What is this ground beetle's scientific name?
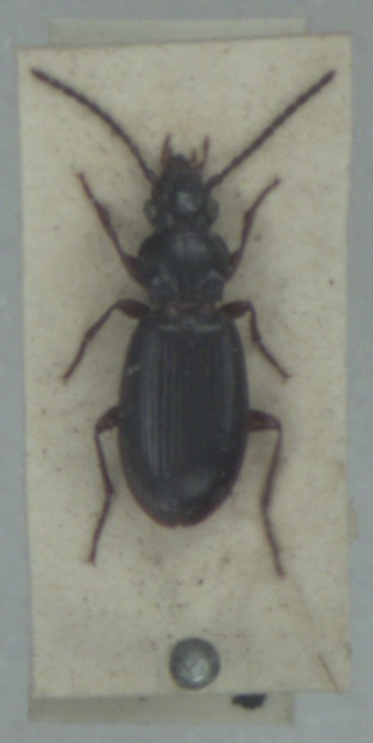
Patrobus assimilis
